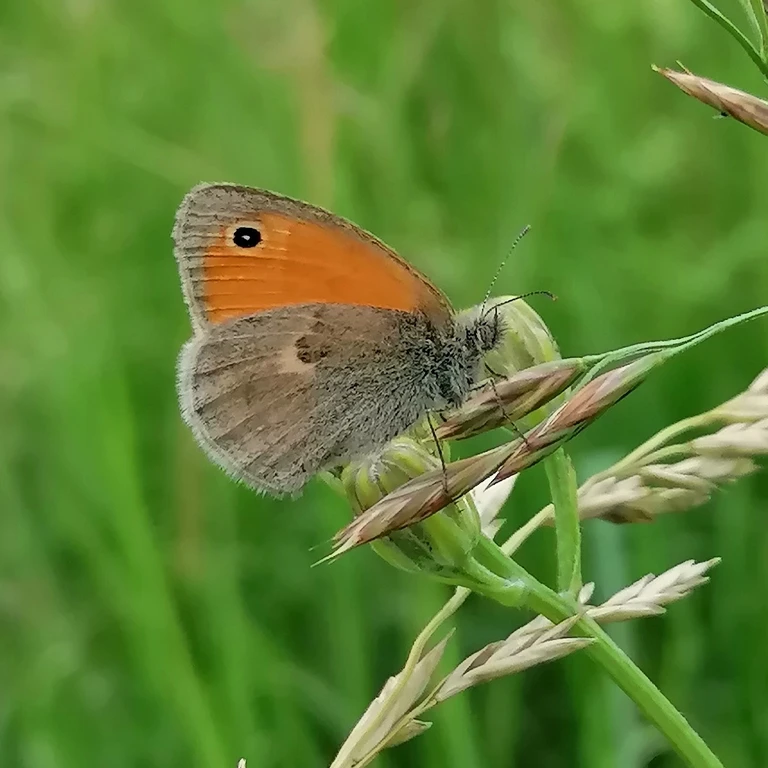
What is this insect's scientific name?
Coenonympha pamphilus
